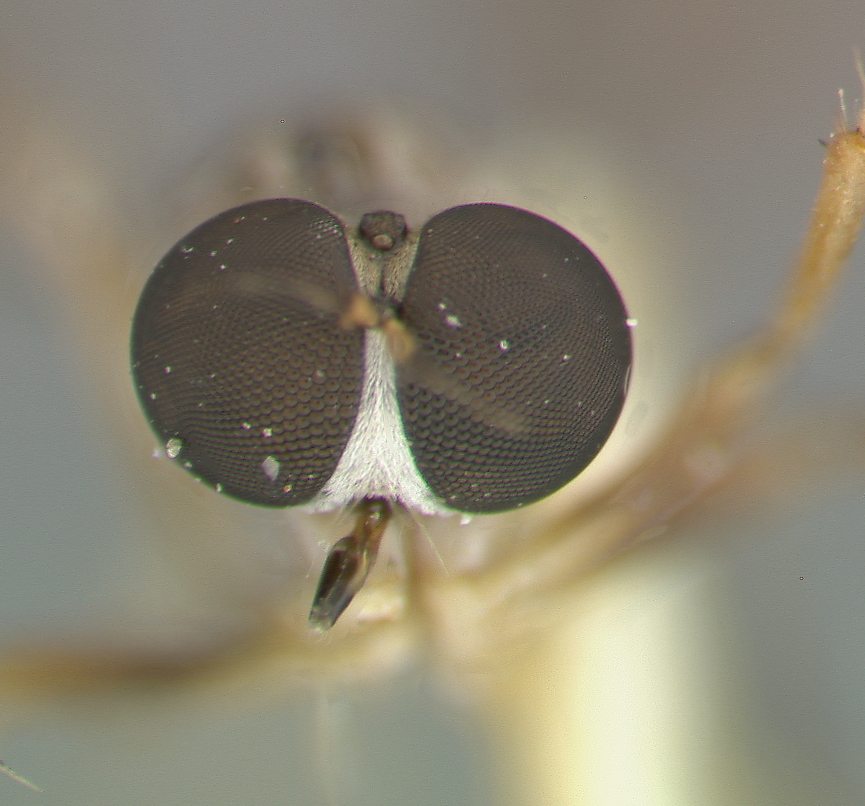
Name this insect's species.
Beameromyia graminicola
